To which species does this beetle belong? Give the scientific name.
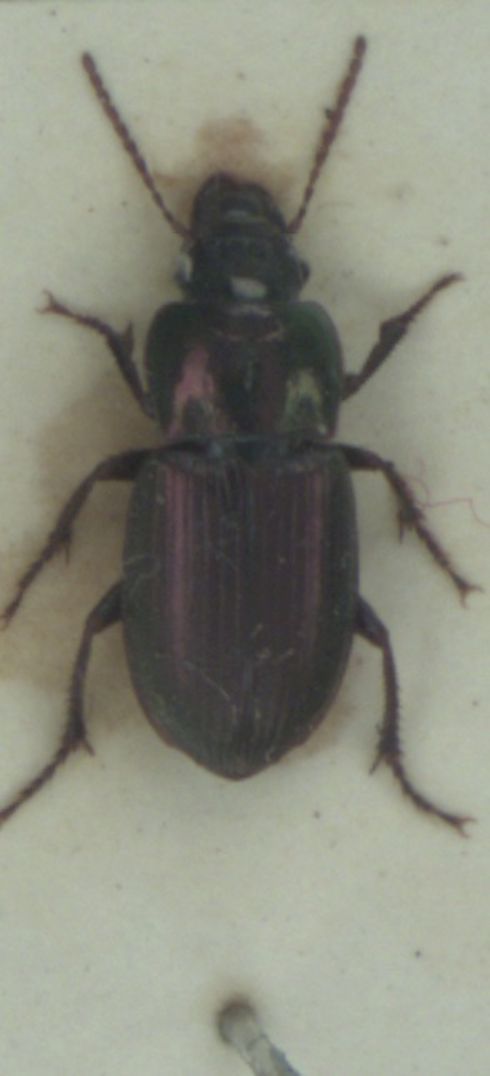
Harpalus affinis
